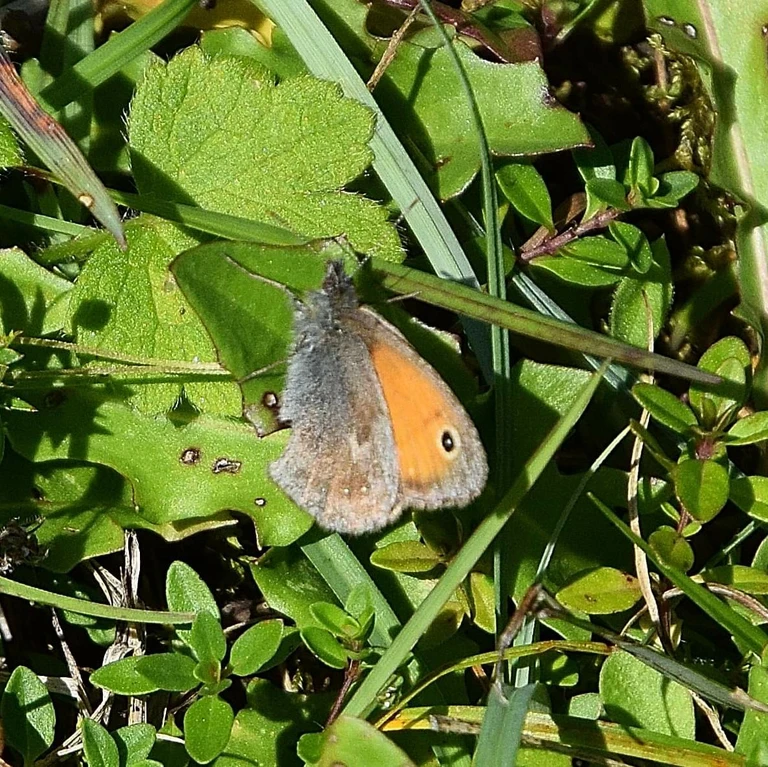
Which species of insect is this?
Coenonympha pamphilus
